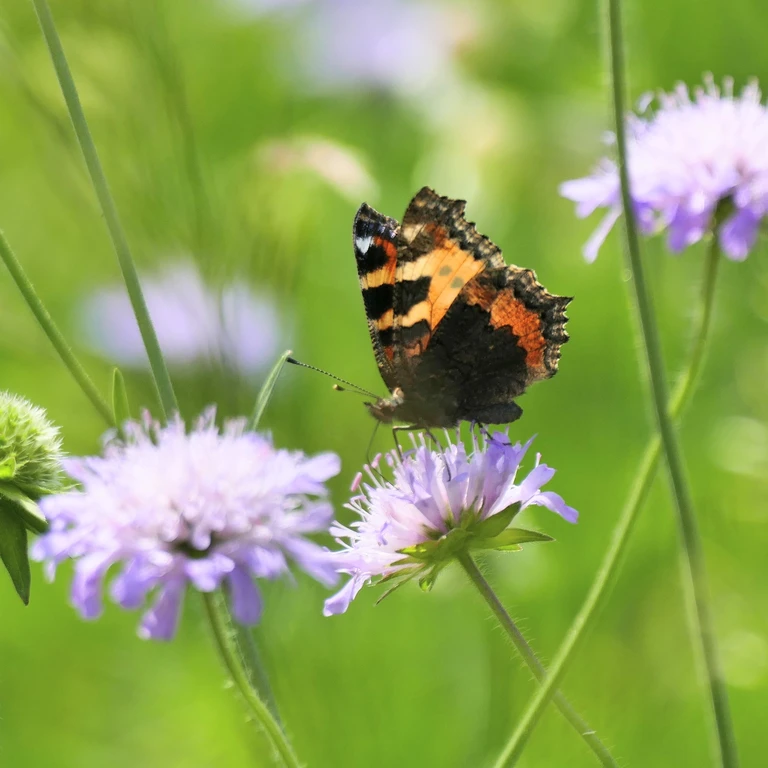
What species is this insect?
Aglais urticae
